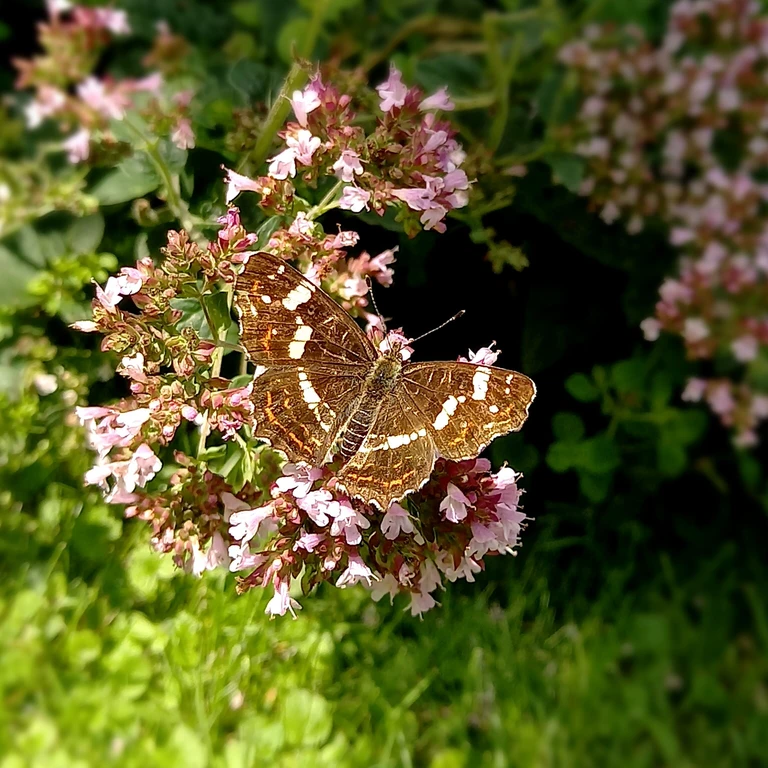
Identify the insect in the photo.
Araschnia levana
